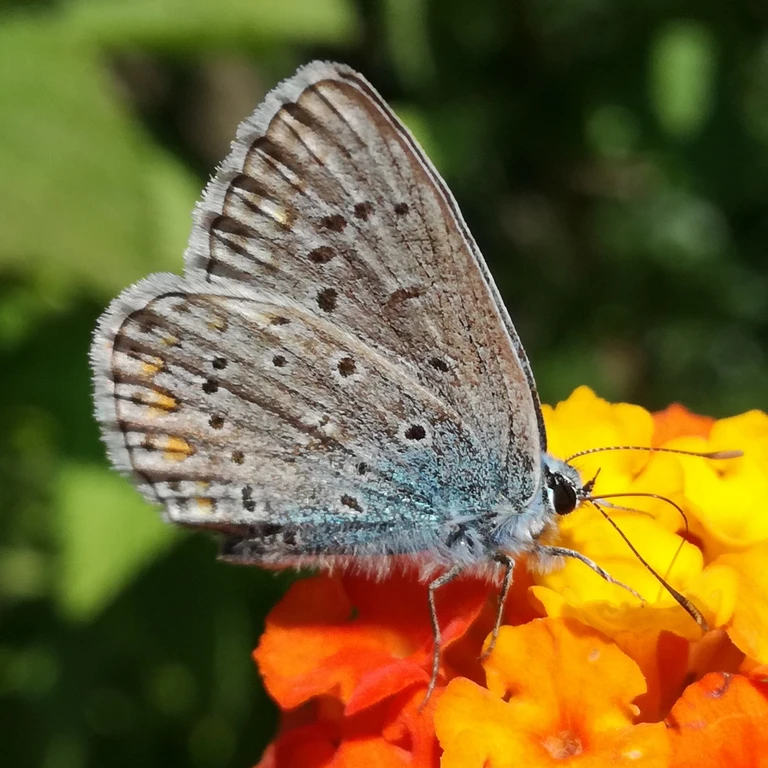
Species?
Polyommatus icarus
